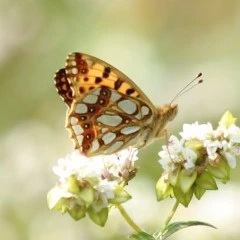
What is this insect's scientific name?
Issoria lathonia
